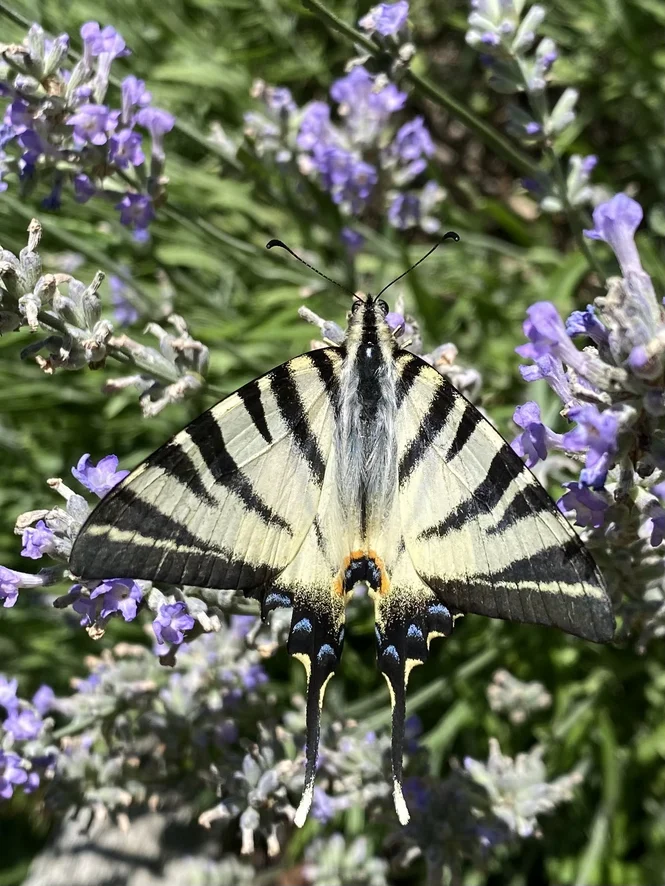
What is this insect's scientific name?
Iphiclides podalirius
